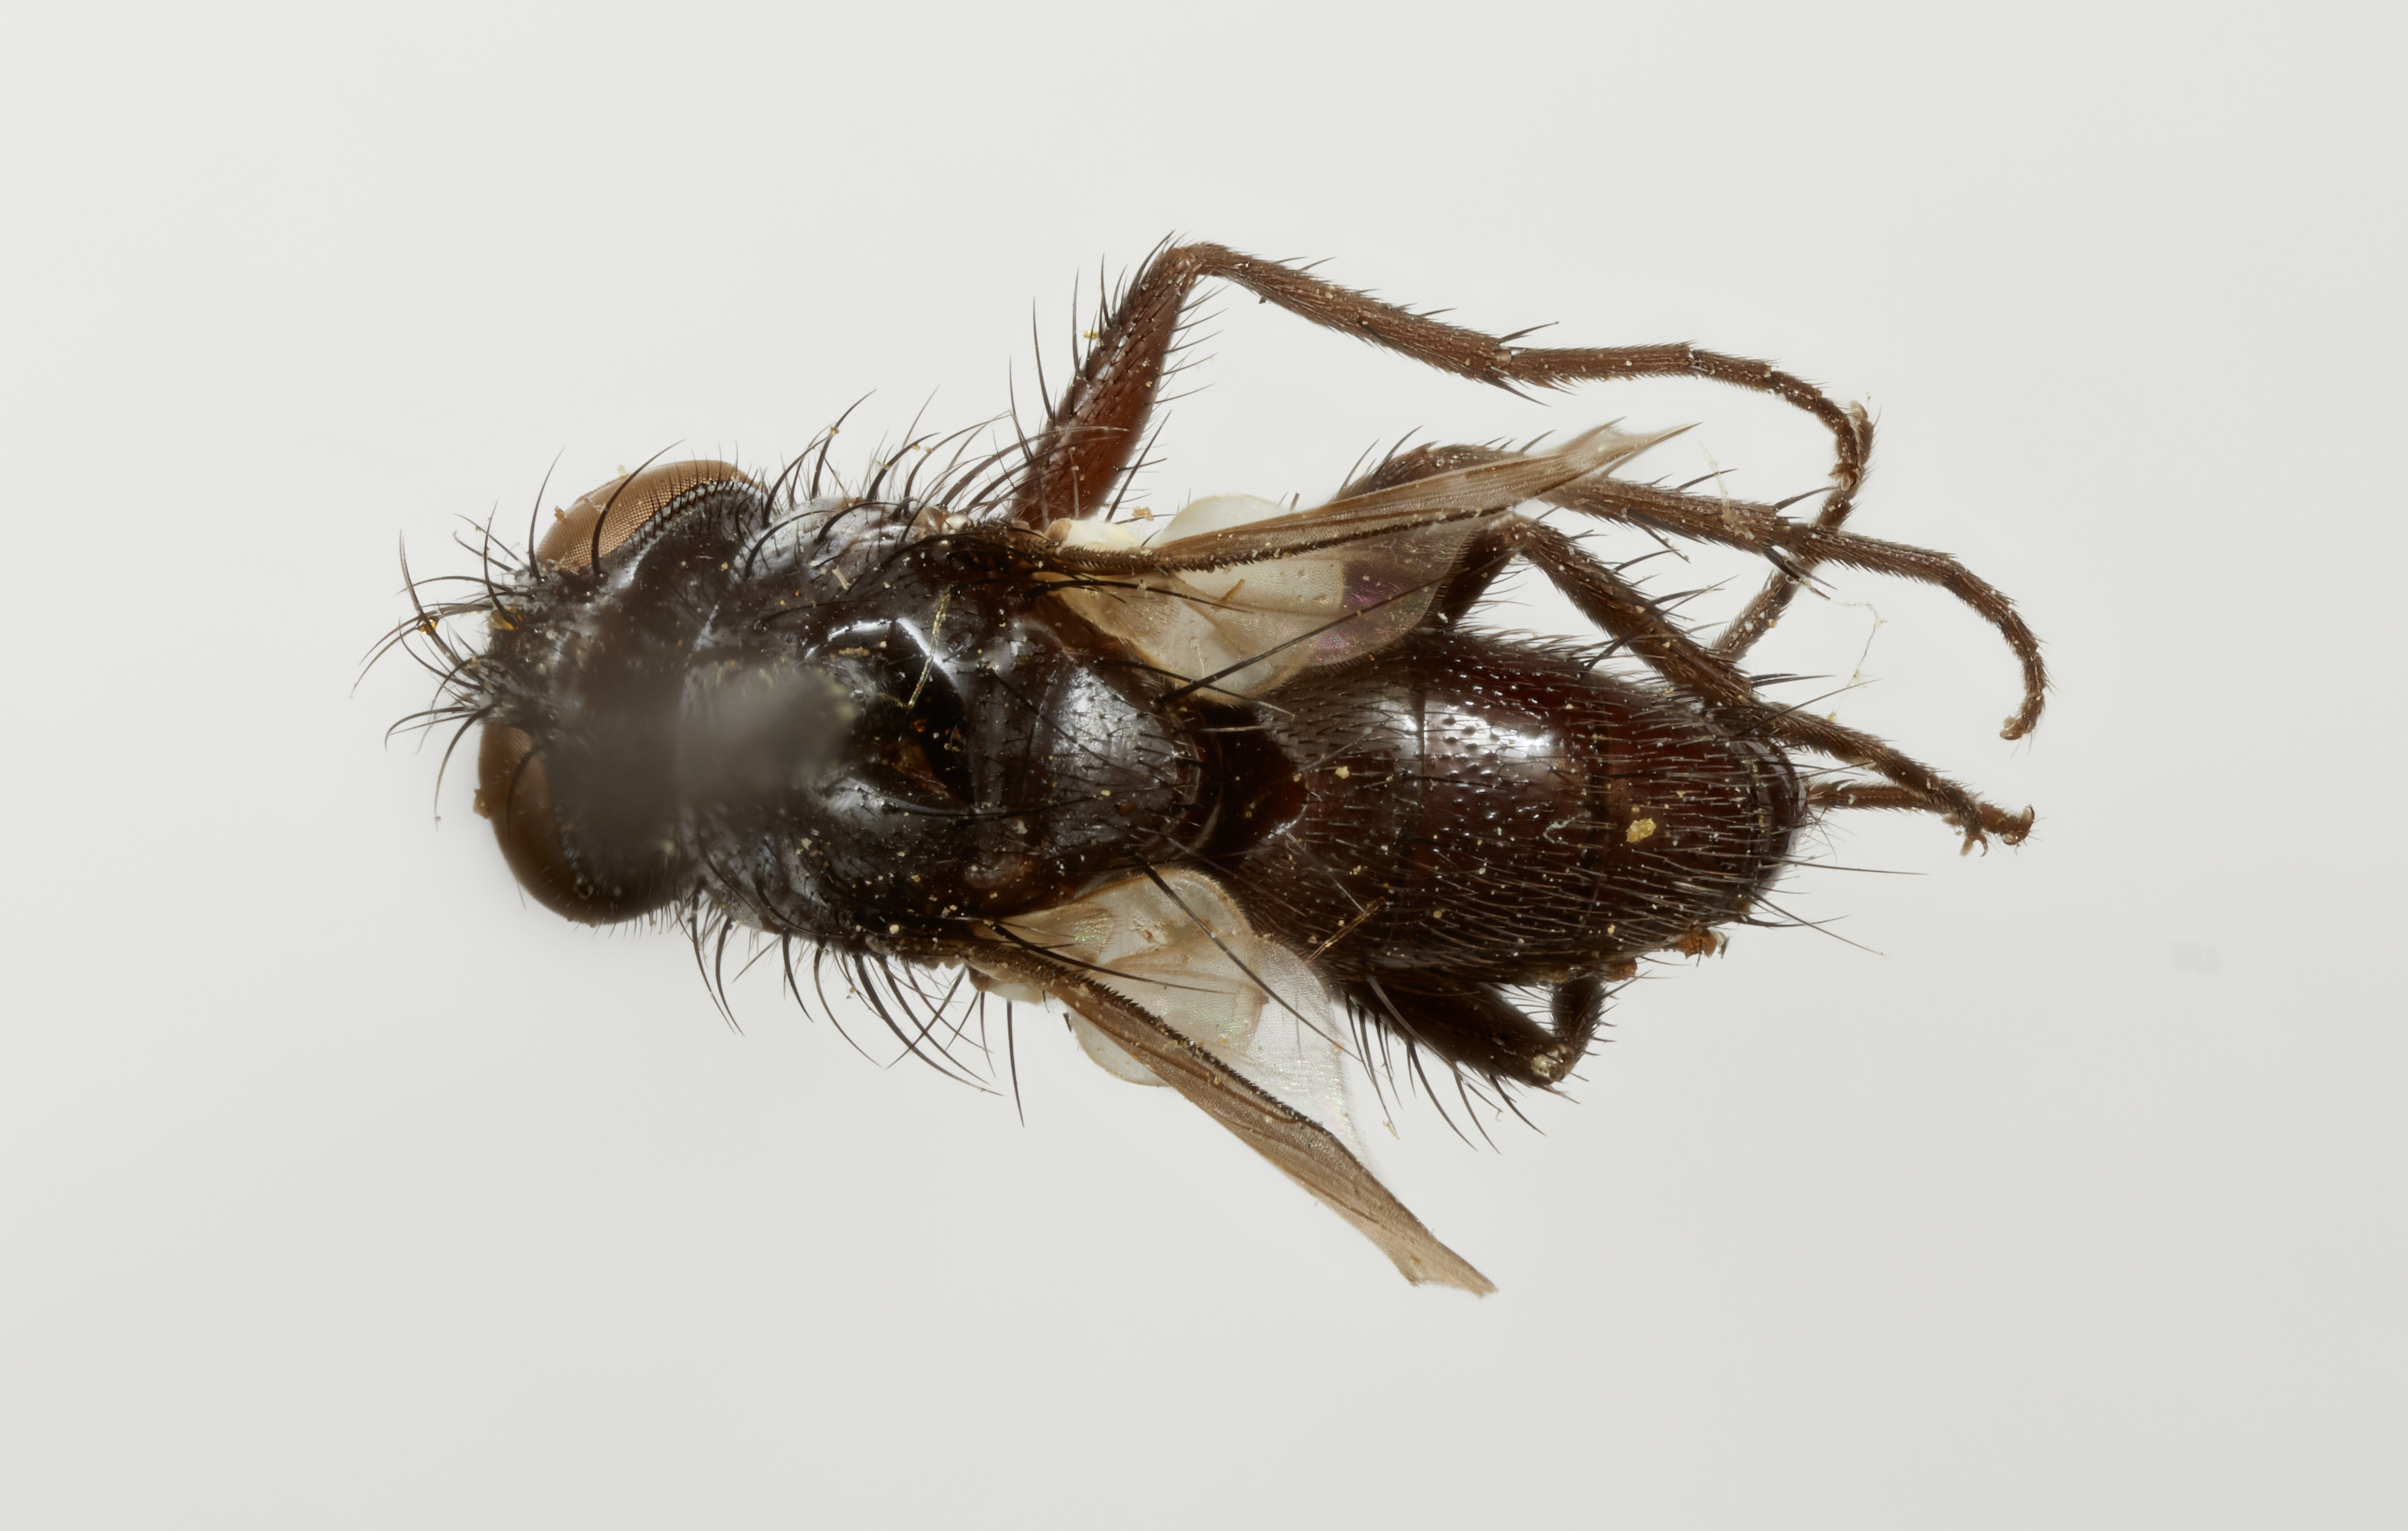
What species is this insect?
Siphopsalida meridionalis
